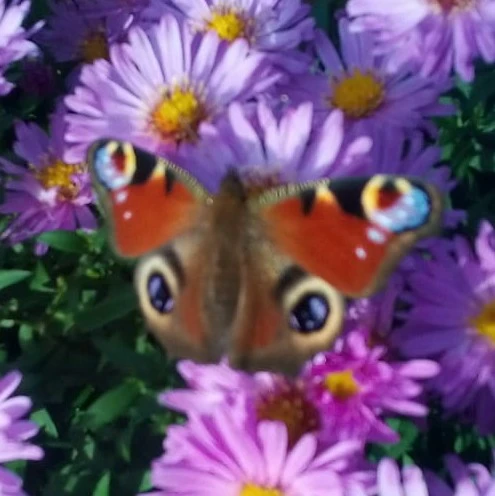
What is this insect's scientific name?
Aglais io
